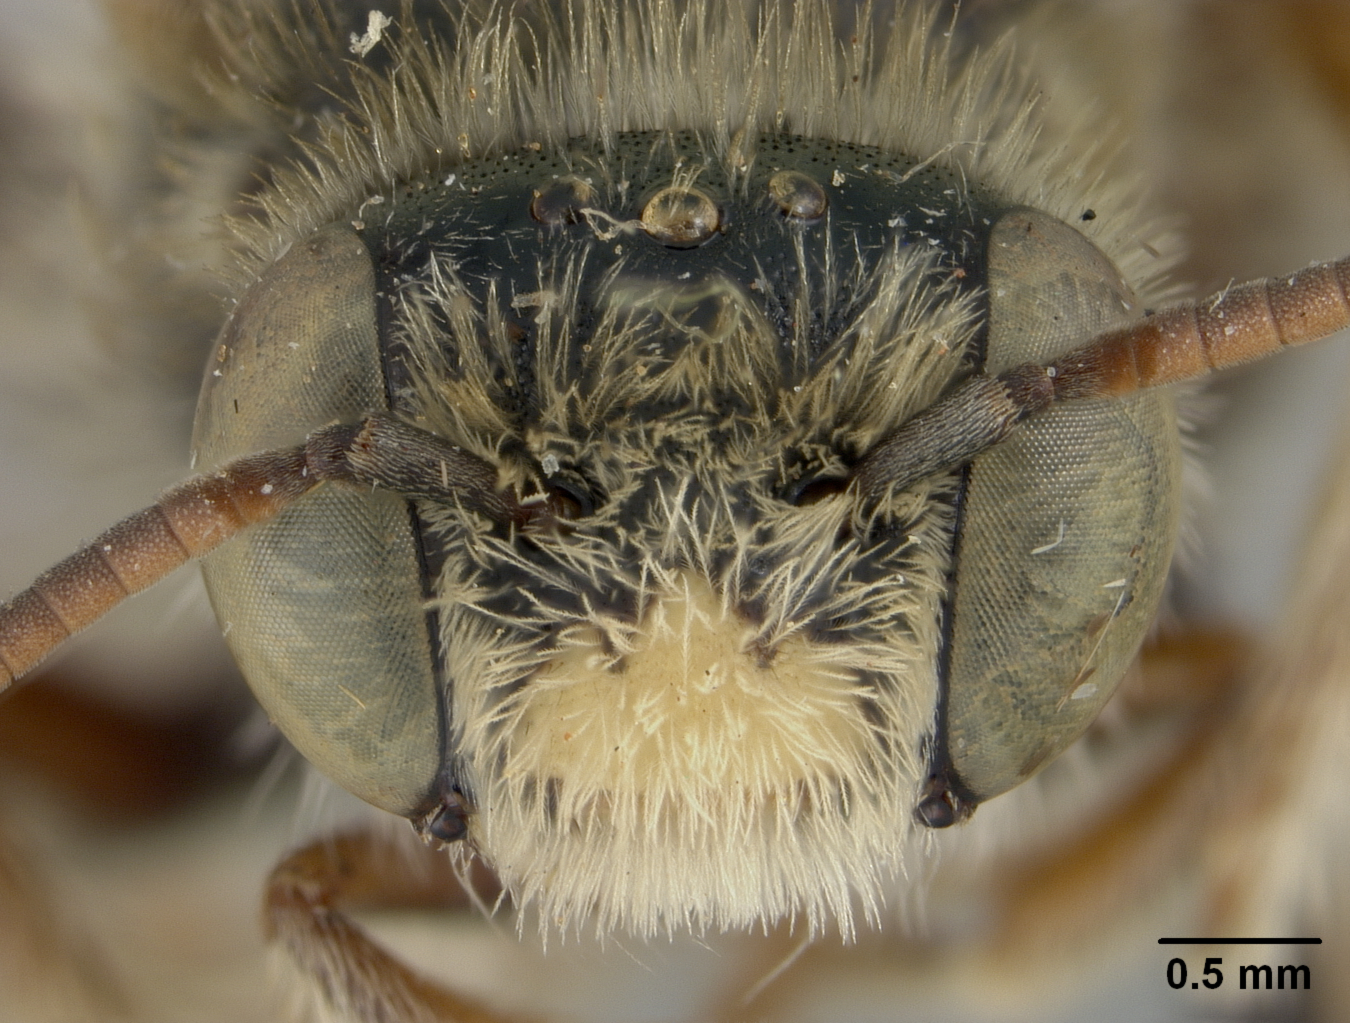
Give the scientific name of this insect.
Exomalopsis nitidicincta
